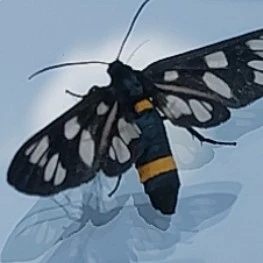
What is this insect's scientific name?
Amata phegea
